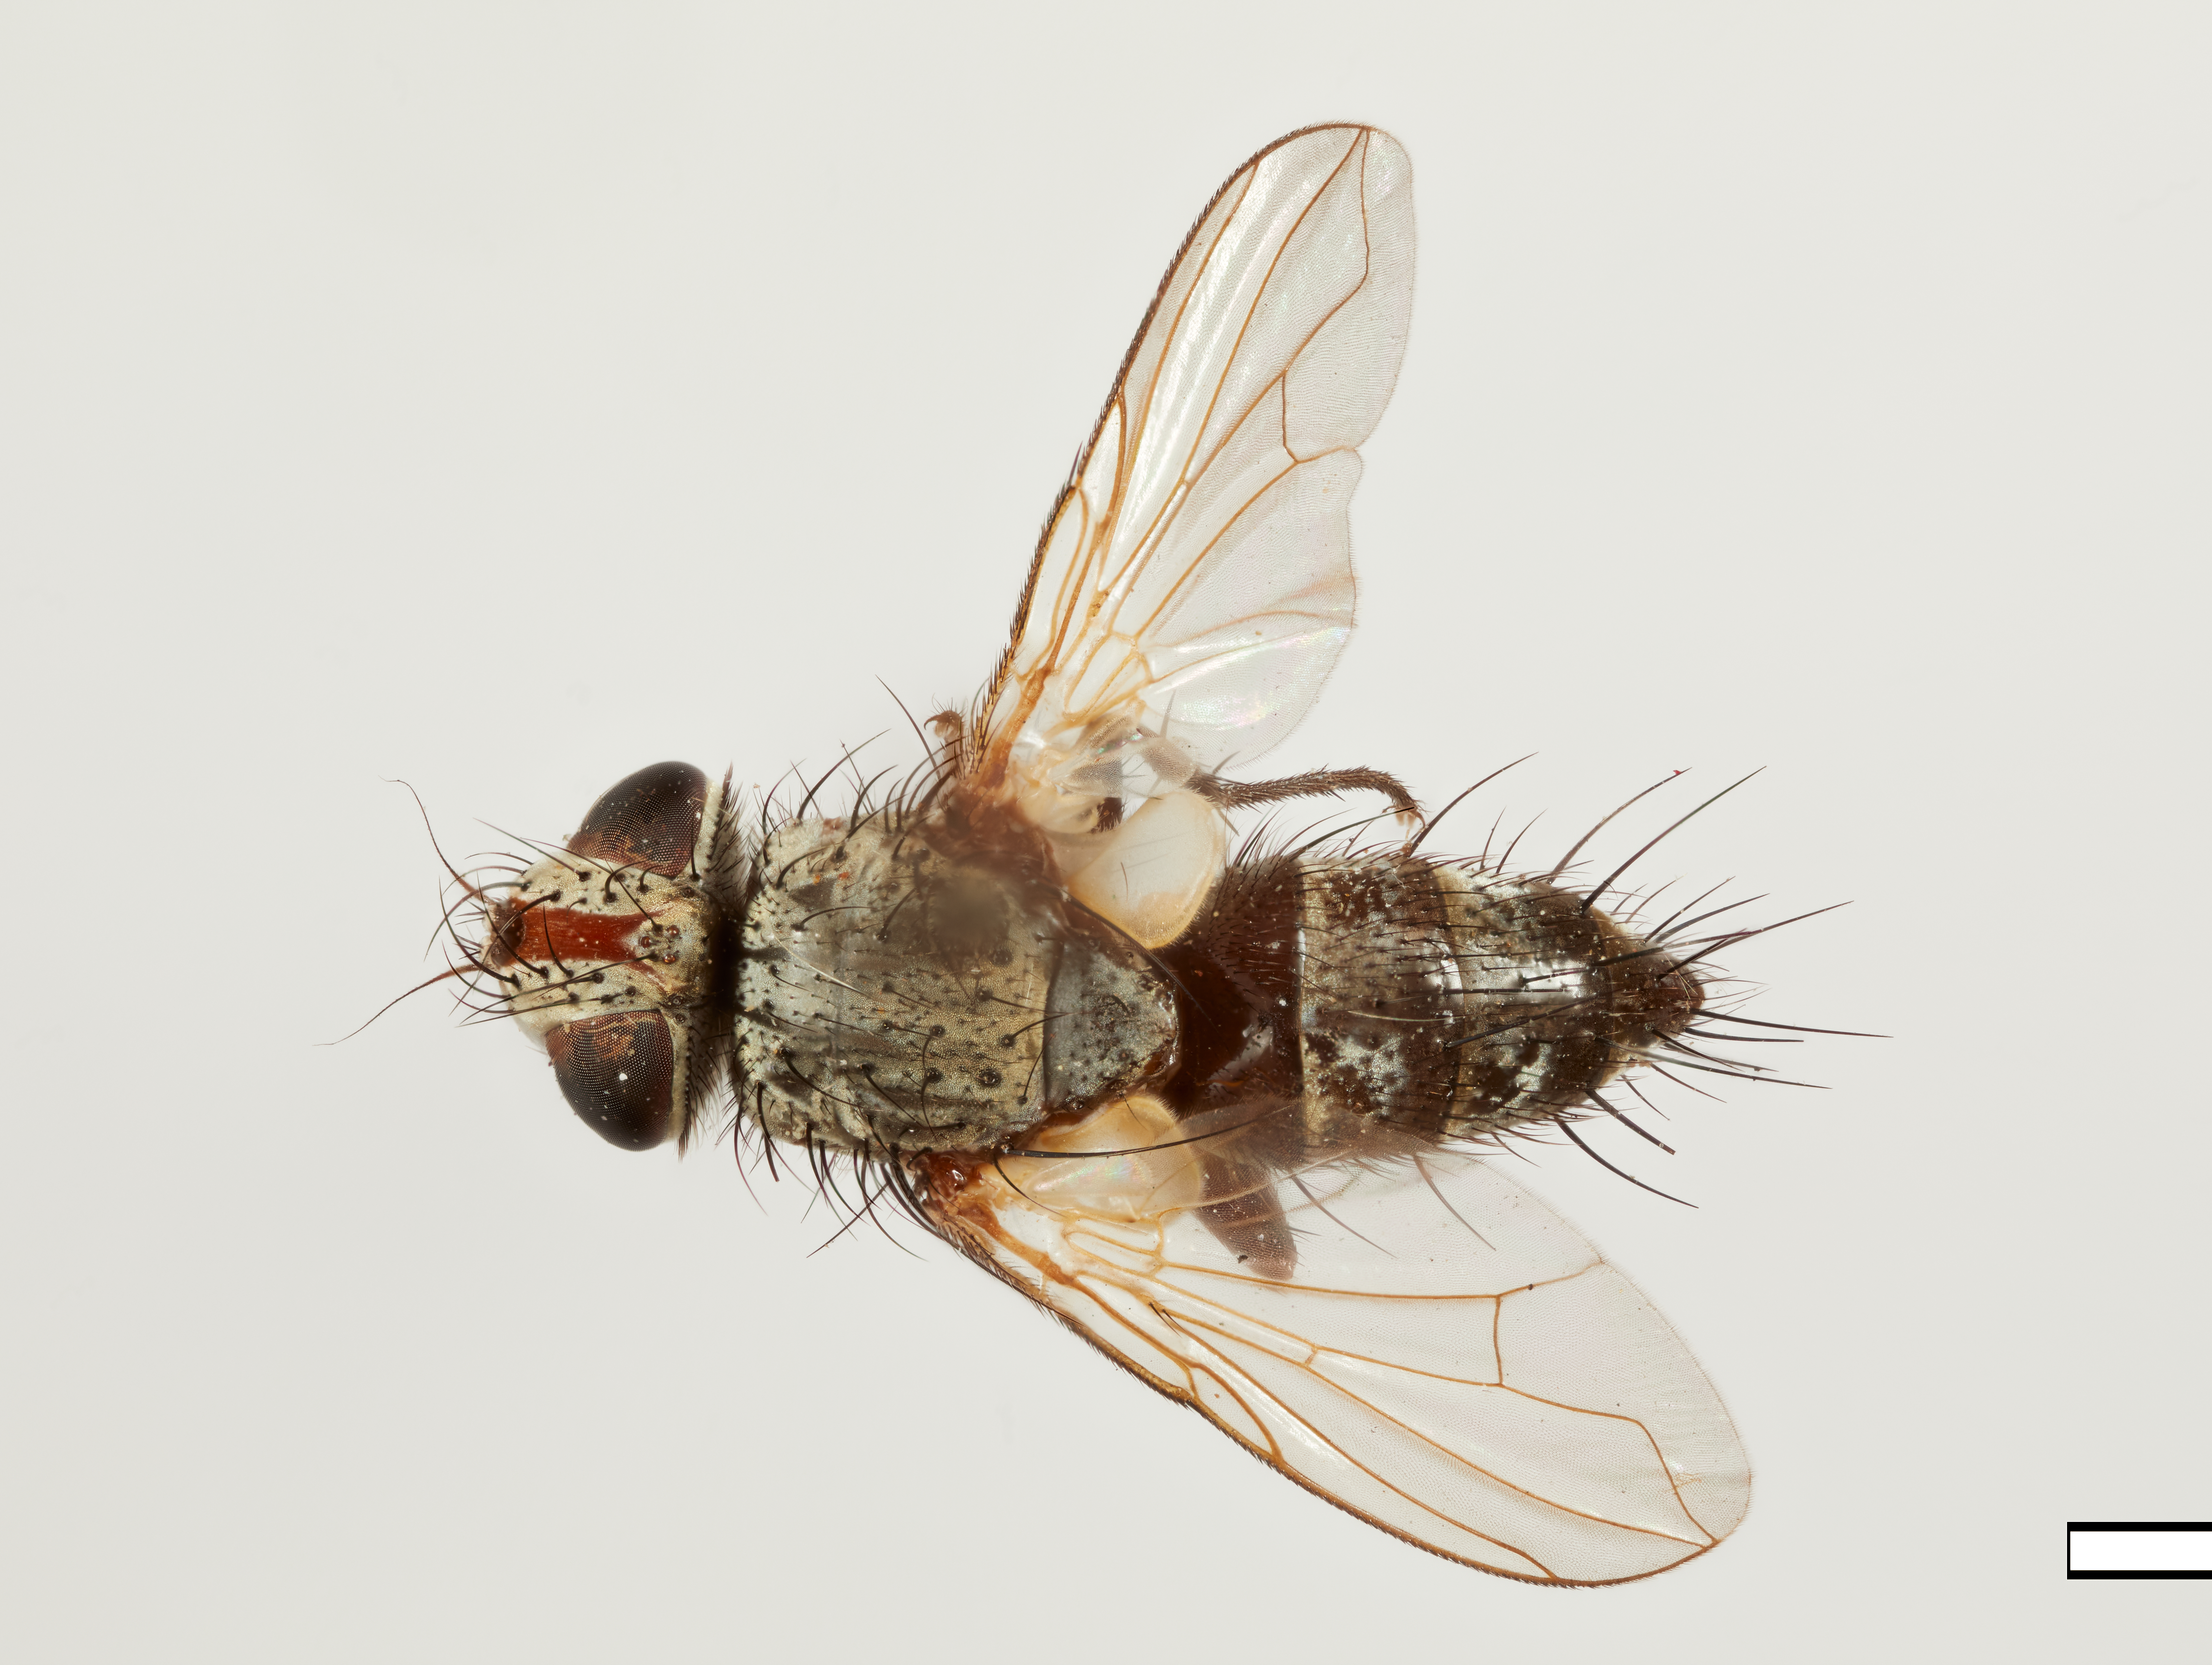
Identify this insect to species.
Phrynofrontina convexa
